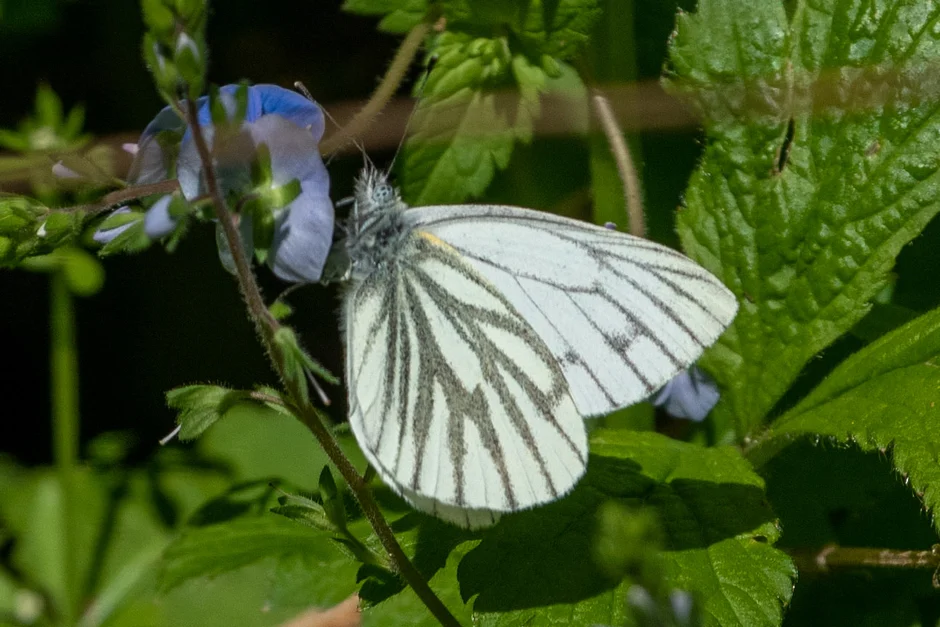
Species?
Pieris napi
